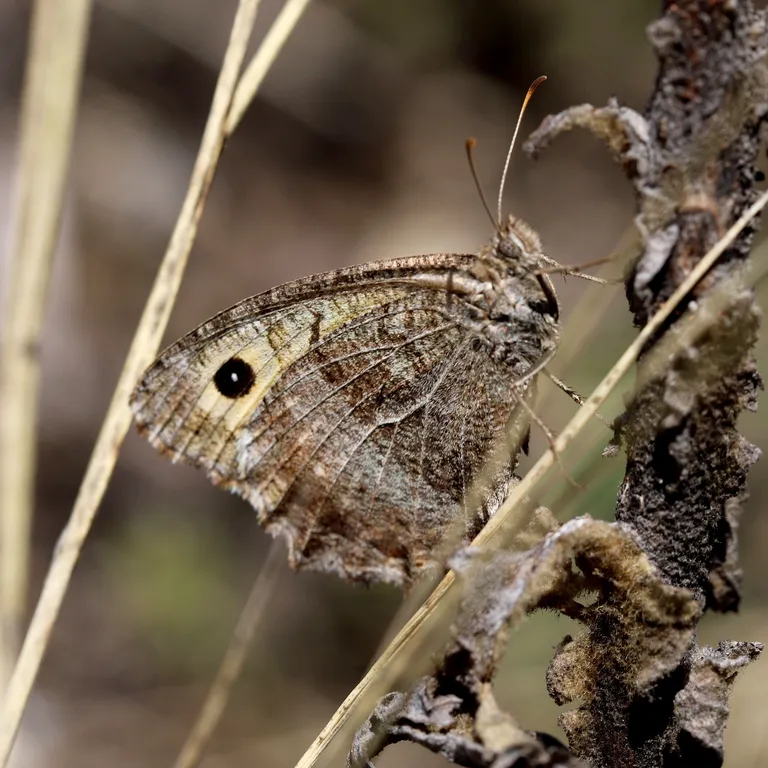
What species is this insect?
Arethusana arethusa
